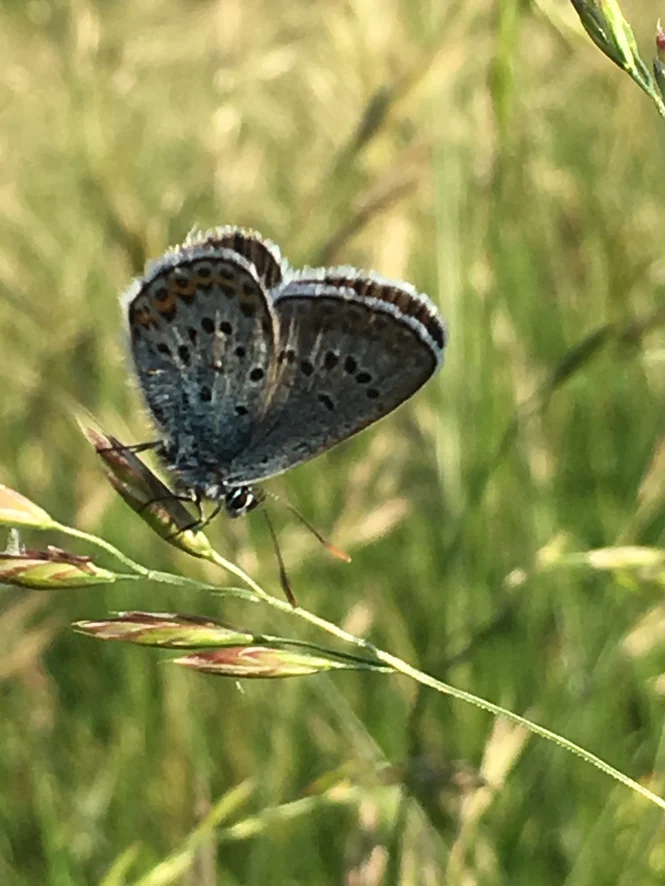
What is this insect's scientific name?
Plebejus argus
